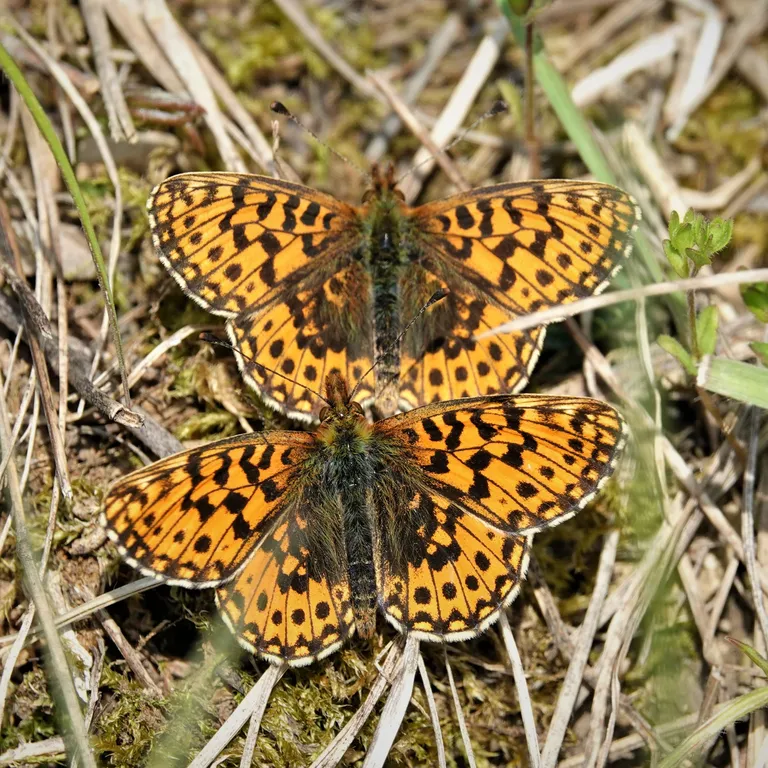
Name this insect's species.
Boloria dia
